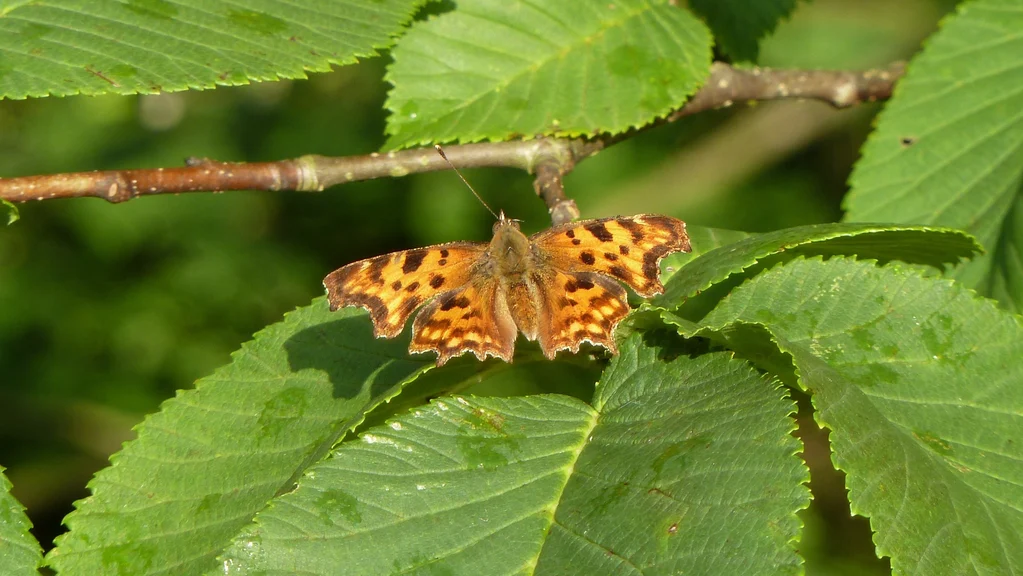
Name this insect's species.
Polygonia c-album
